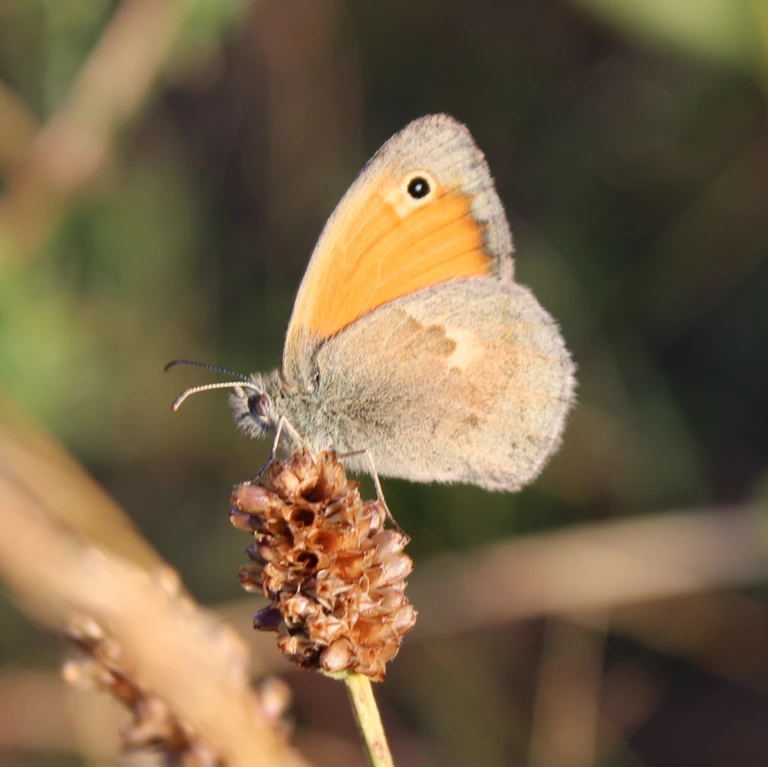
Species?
Coenonympha pamphilus
